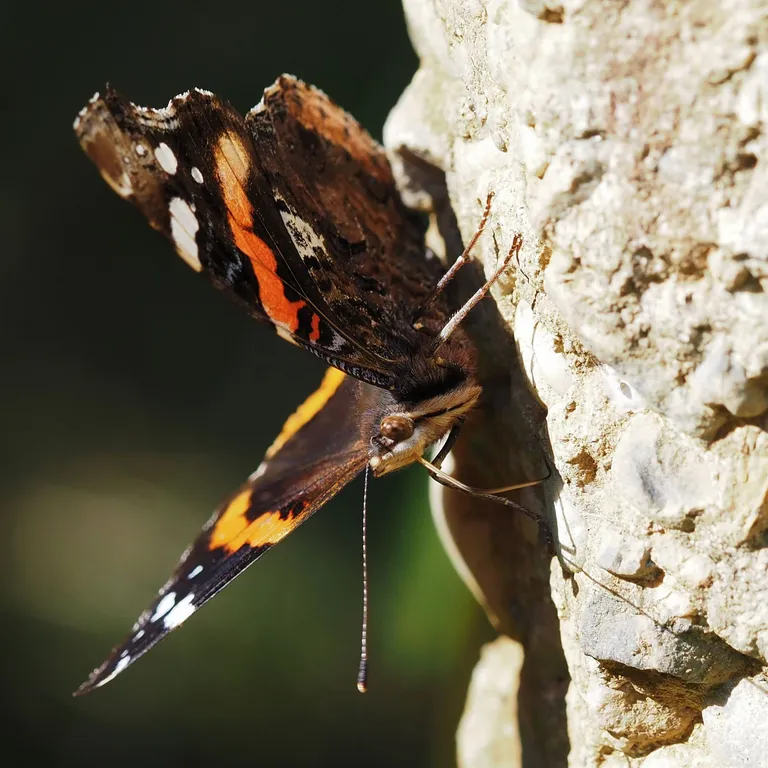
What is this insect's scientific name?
Vanessa atalanta
